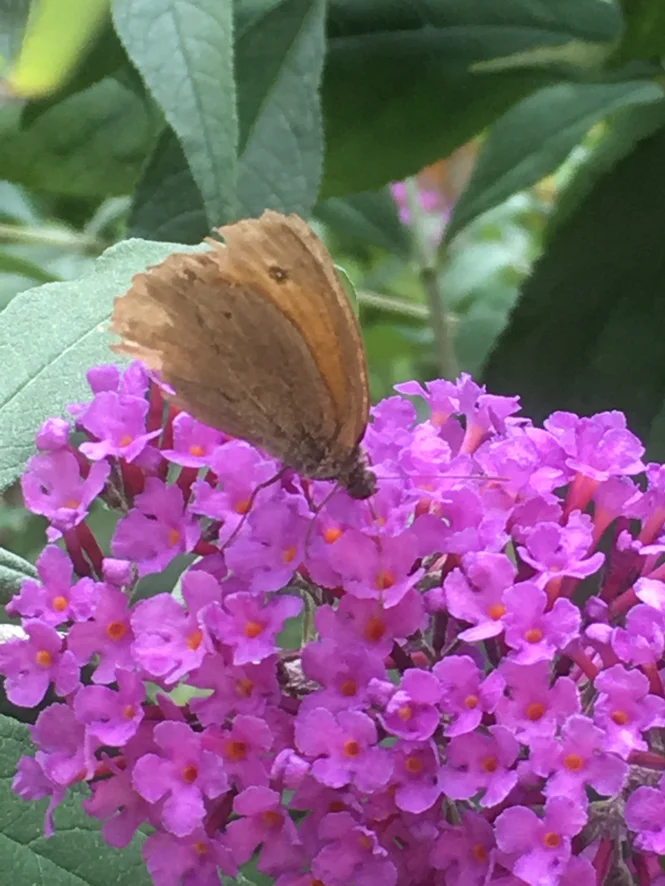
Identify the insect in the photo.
Maniola jurtina
